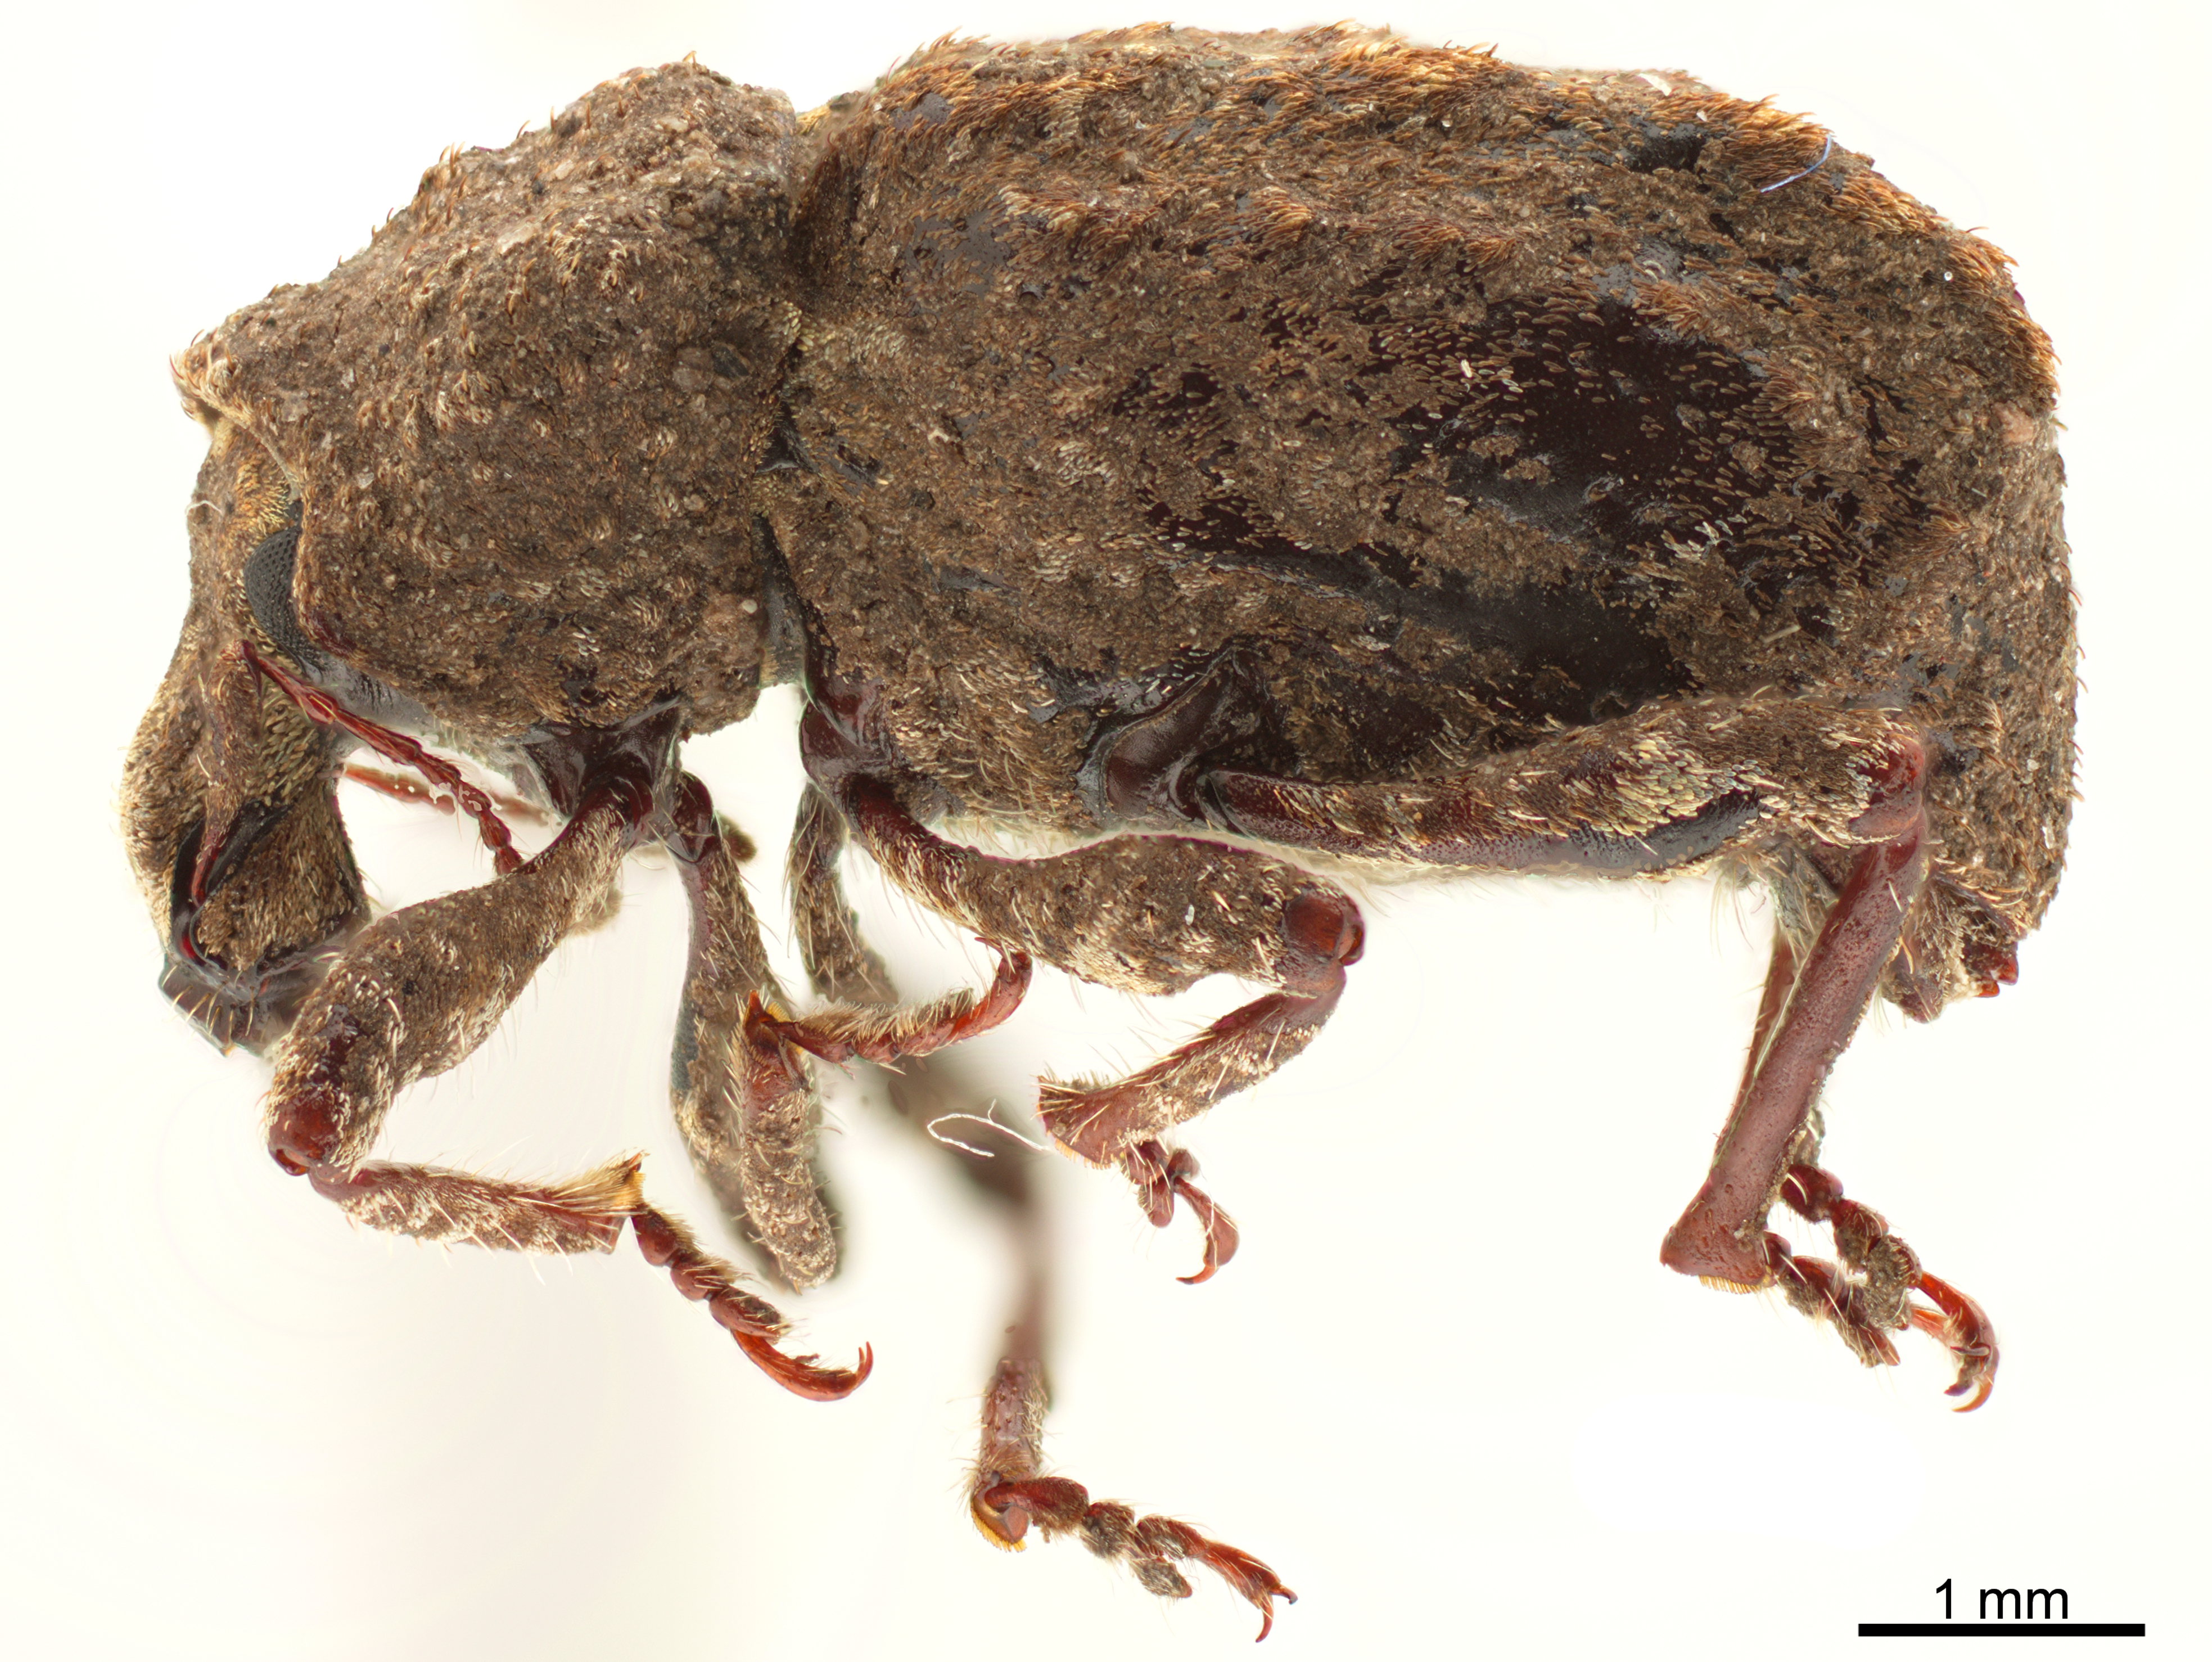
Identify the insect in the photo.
Premnotrypes vorax
